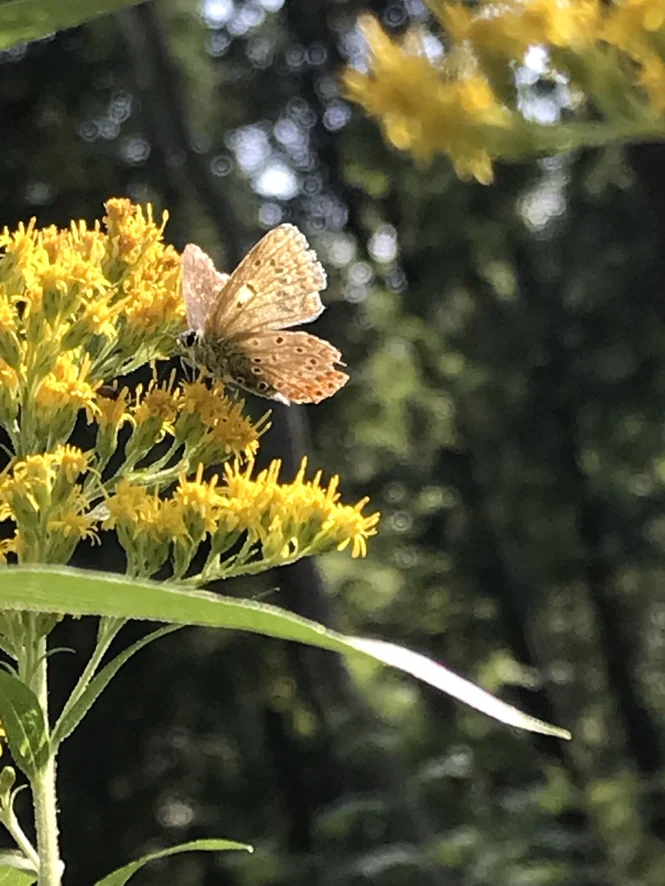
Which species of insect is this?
Polyommatus icarus
